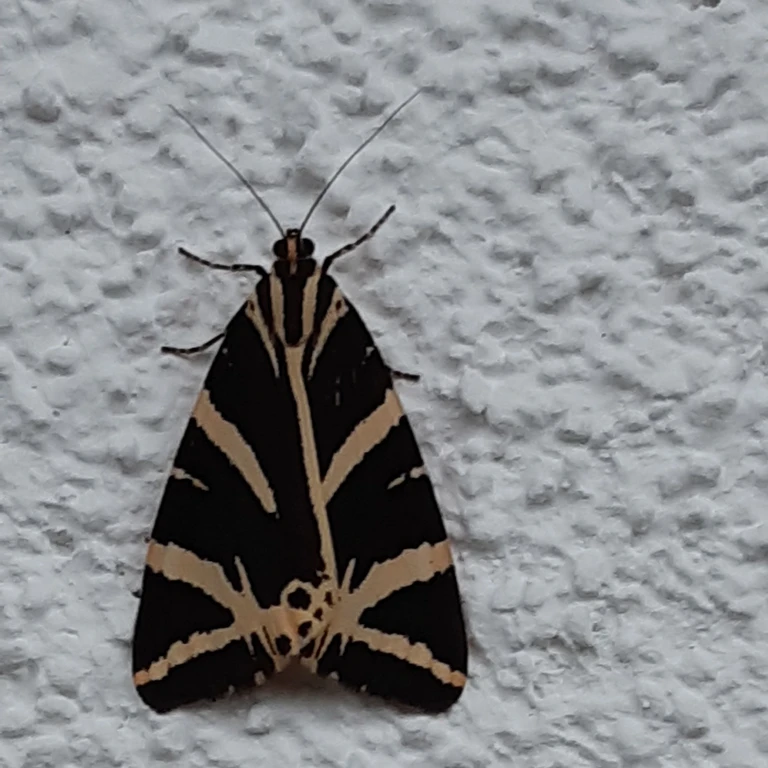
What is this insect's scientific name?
Euplagia quadripunctaria
